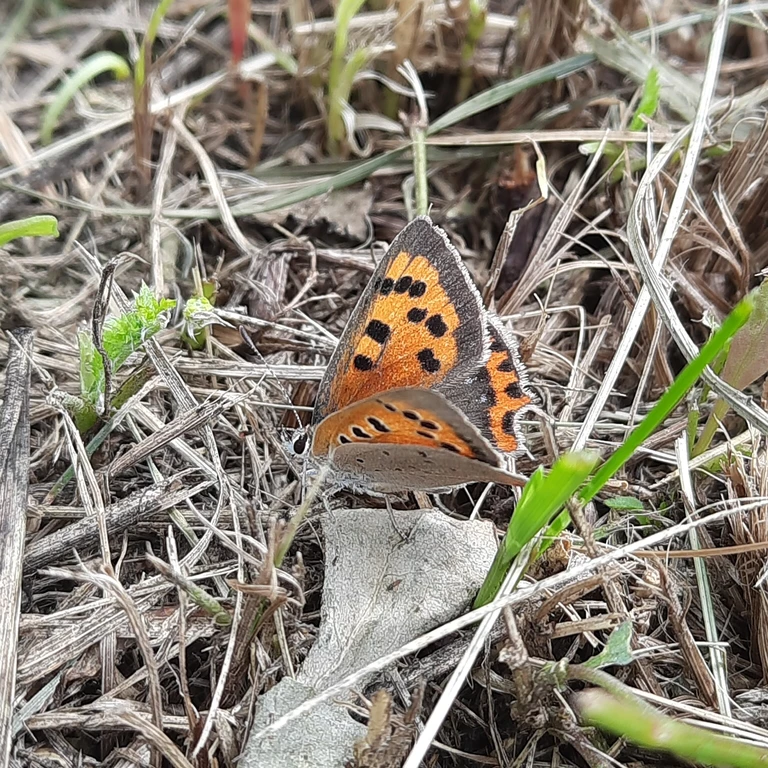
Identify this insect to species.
Lycaena phlaeas
